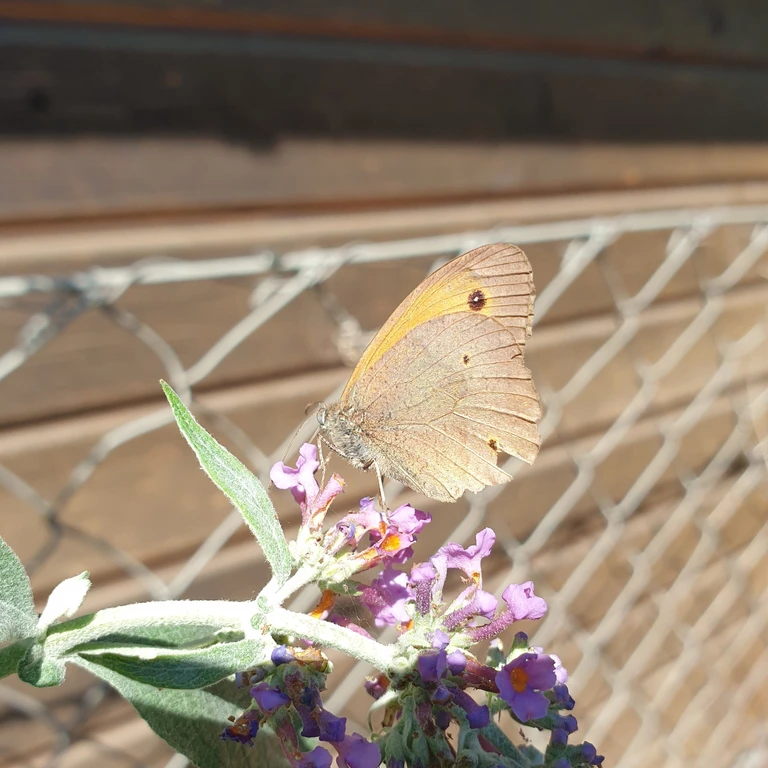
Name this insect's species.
Maniola jurtina
